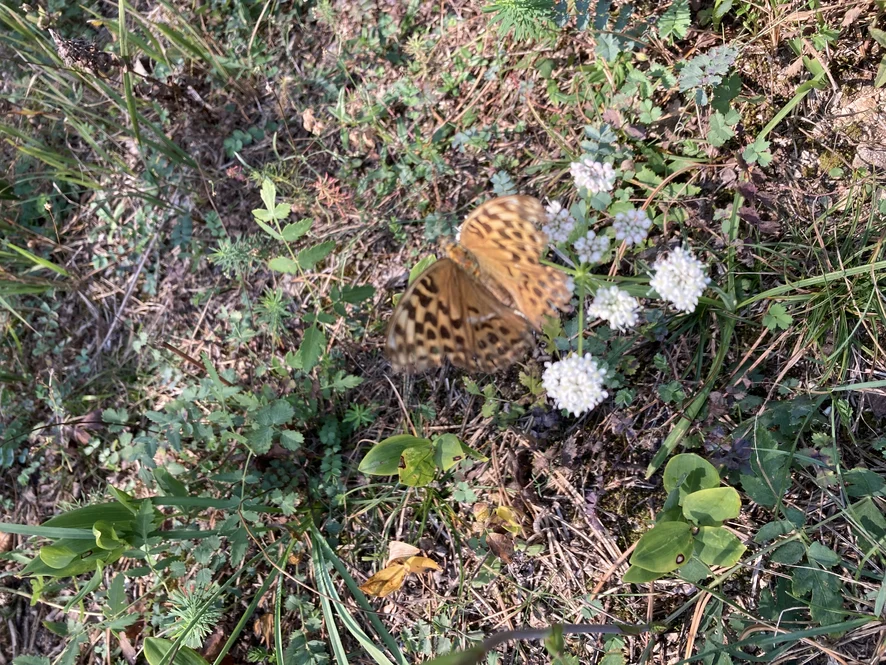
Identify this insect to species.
Argynnis paphia
